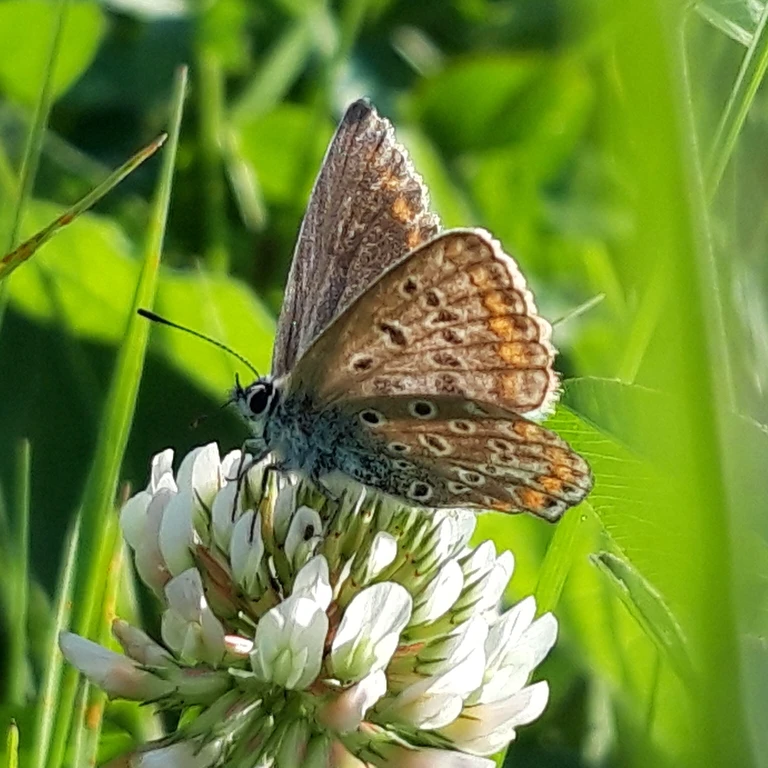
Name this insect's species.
Polyommatus icarus
